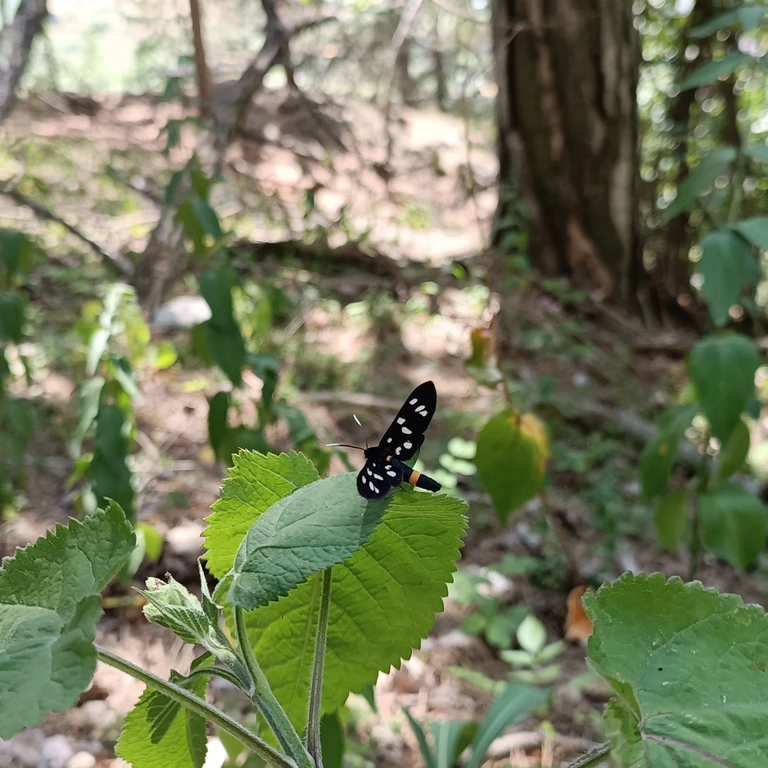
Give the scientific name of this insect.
Amata phegea
